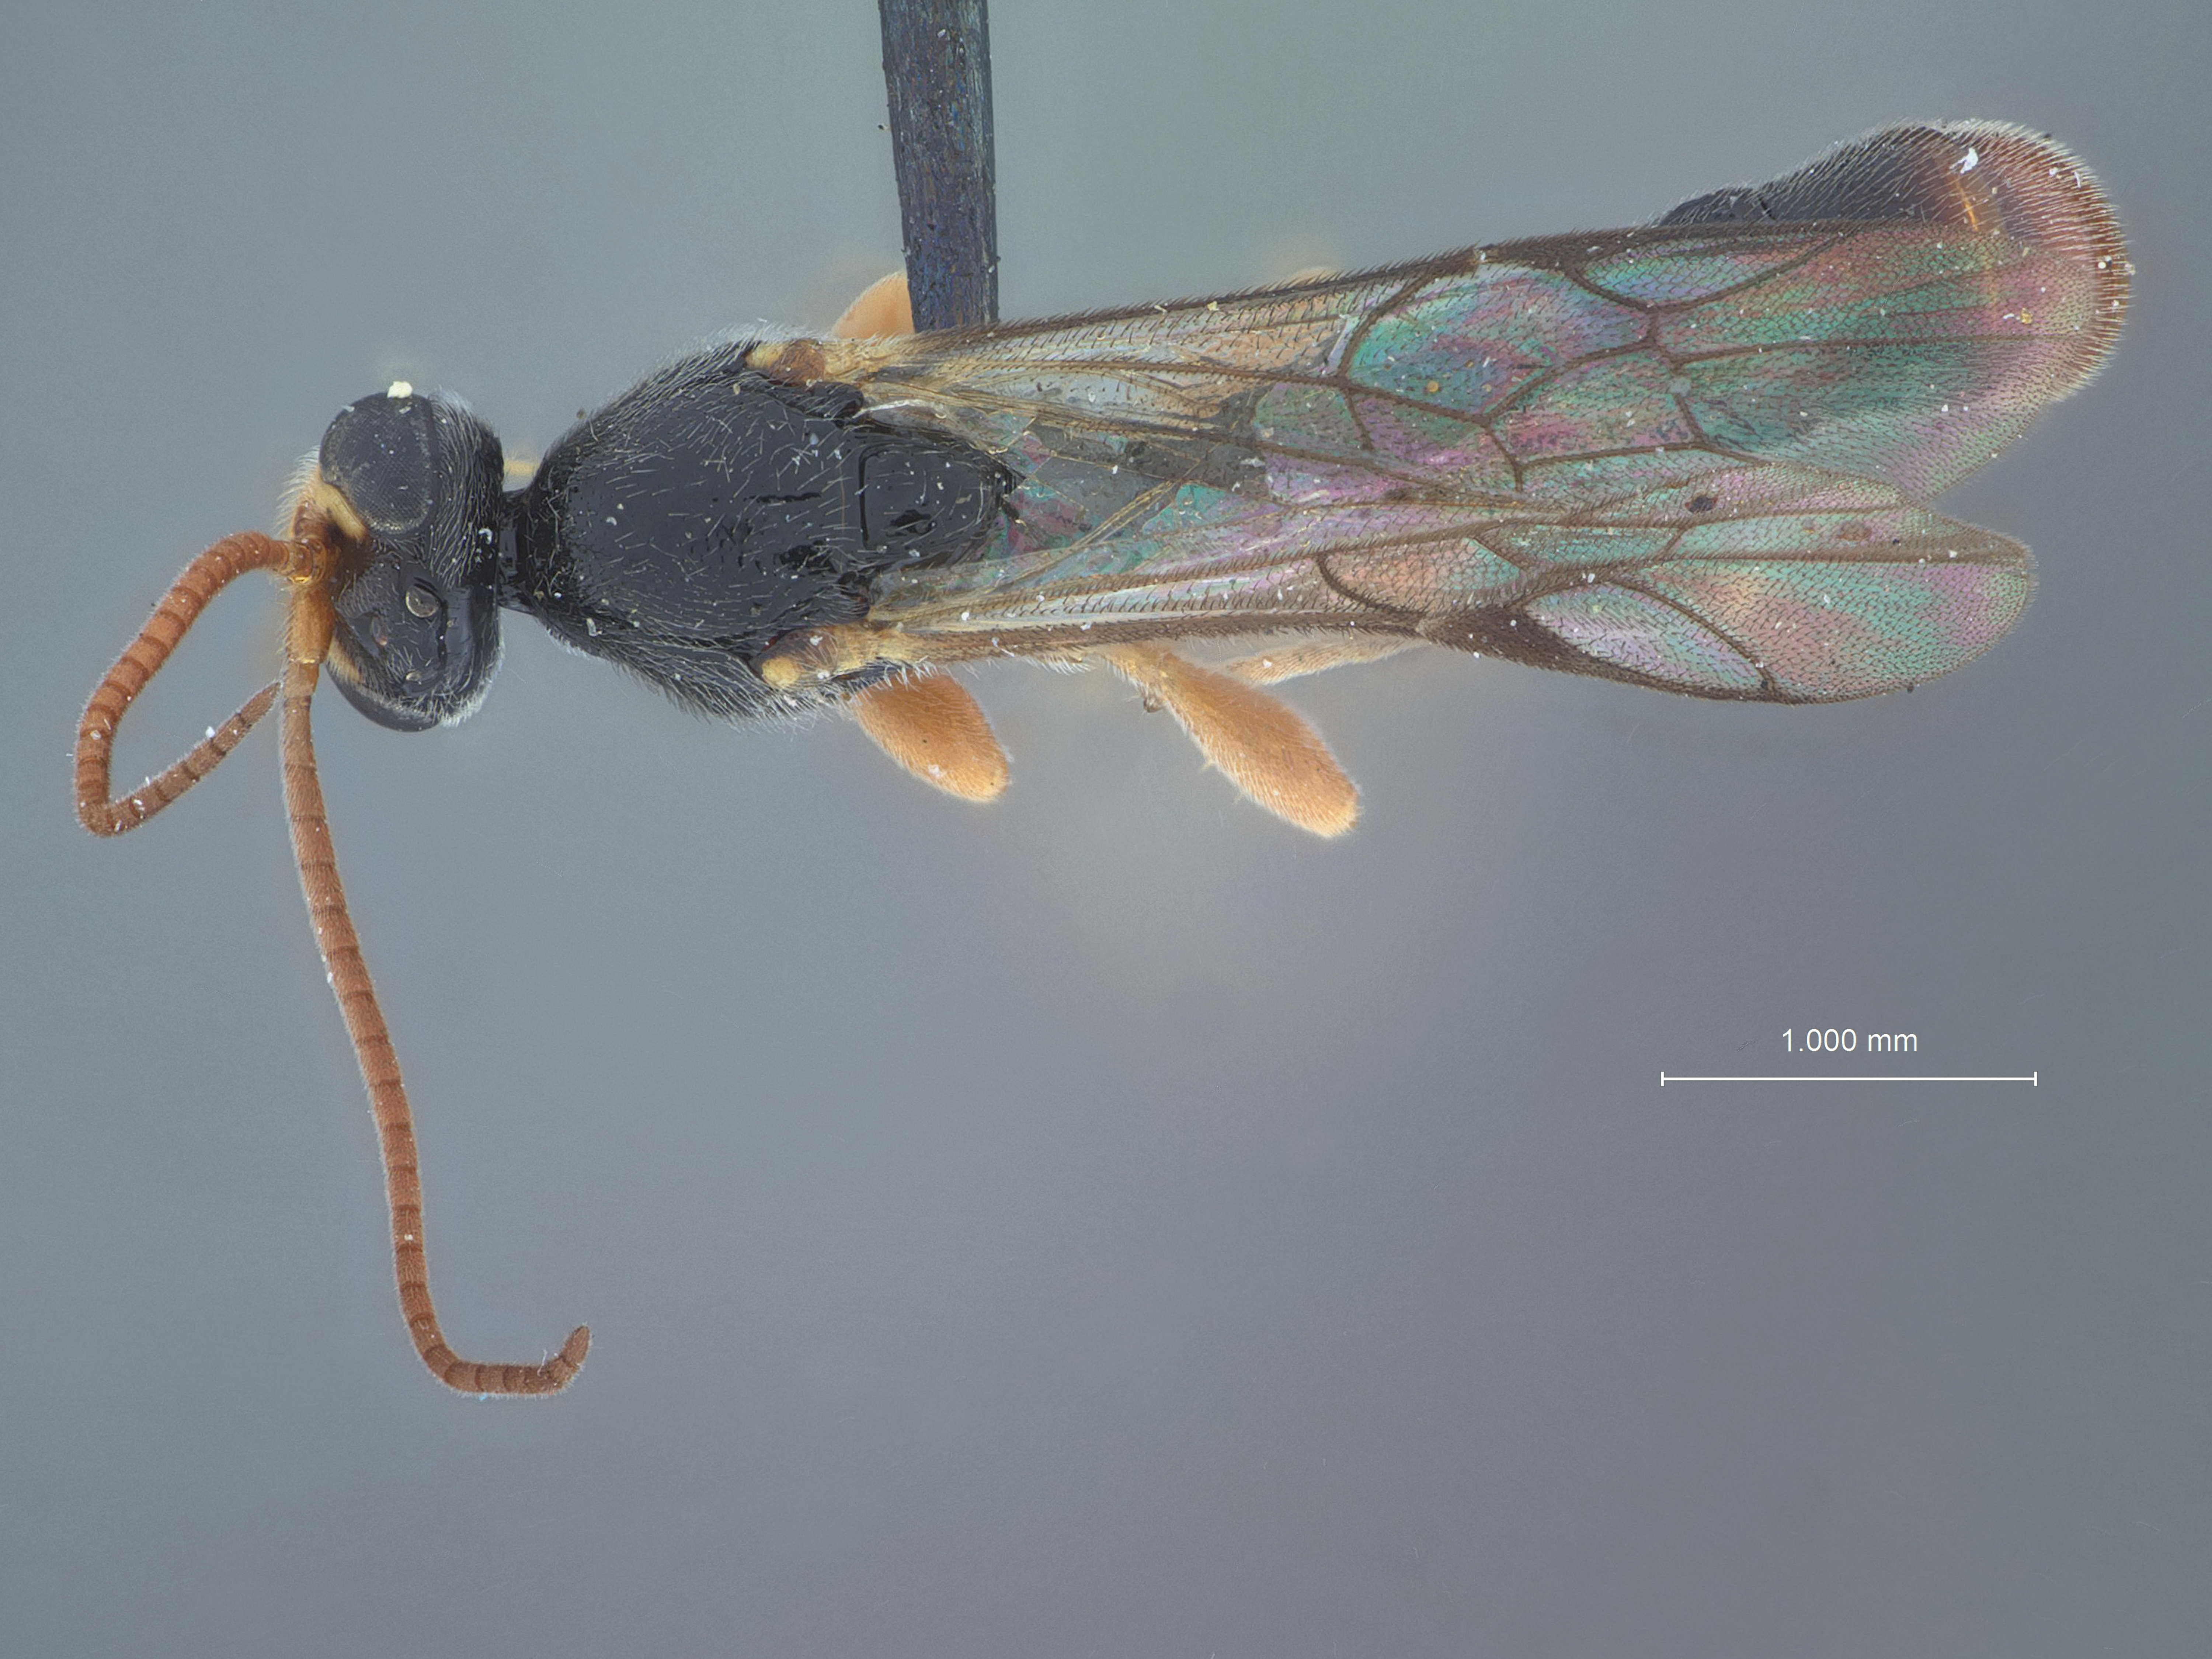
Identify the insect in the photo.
Trieces calvatus
